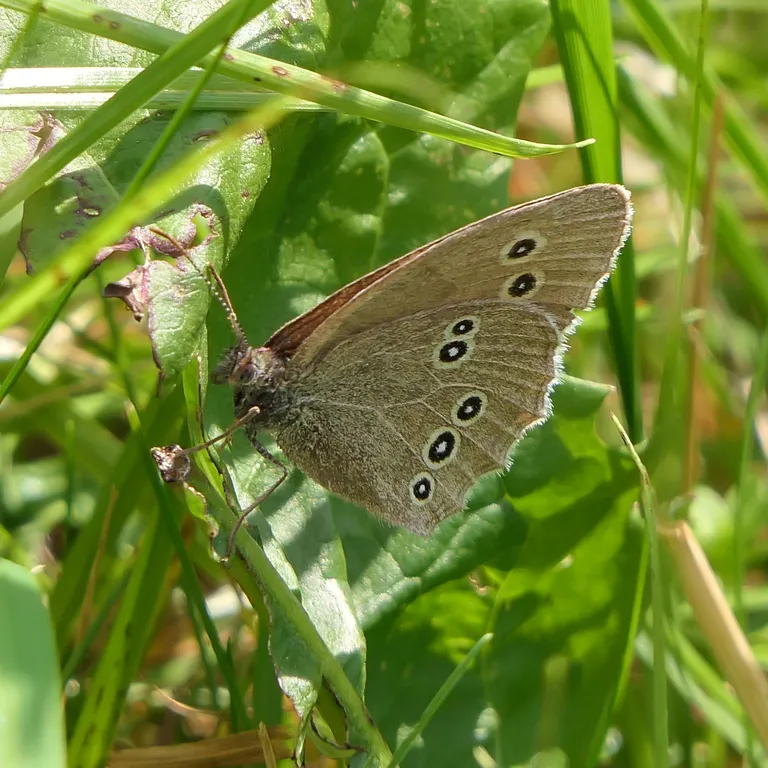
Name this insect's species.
Aphantopus hyperantus
